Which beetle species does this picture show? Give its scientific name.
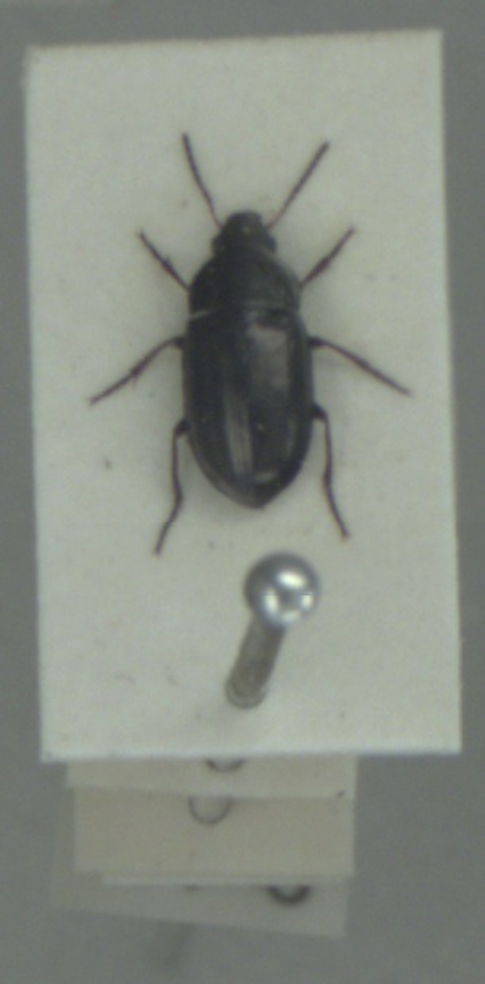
Amara tibialis
